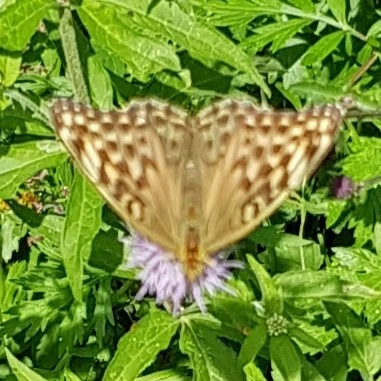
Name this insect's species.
Argynnis paphia
